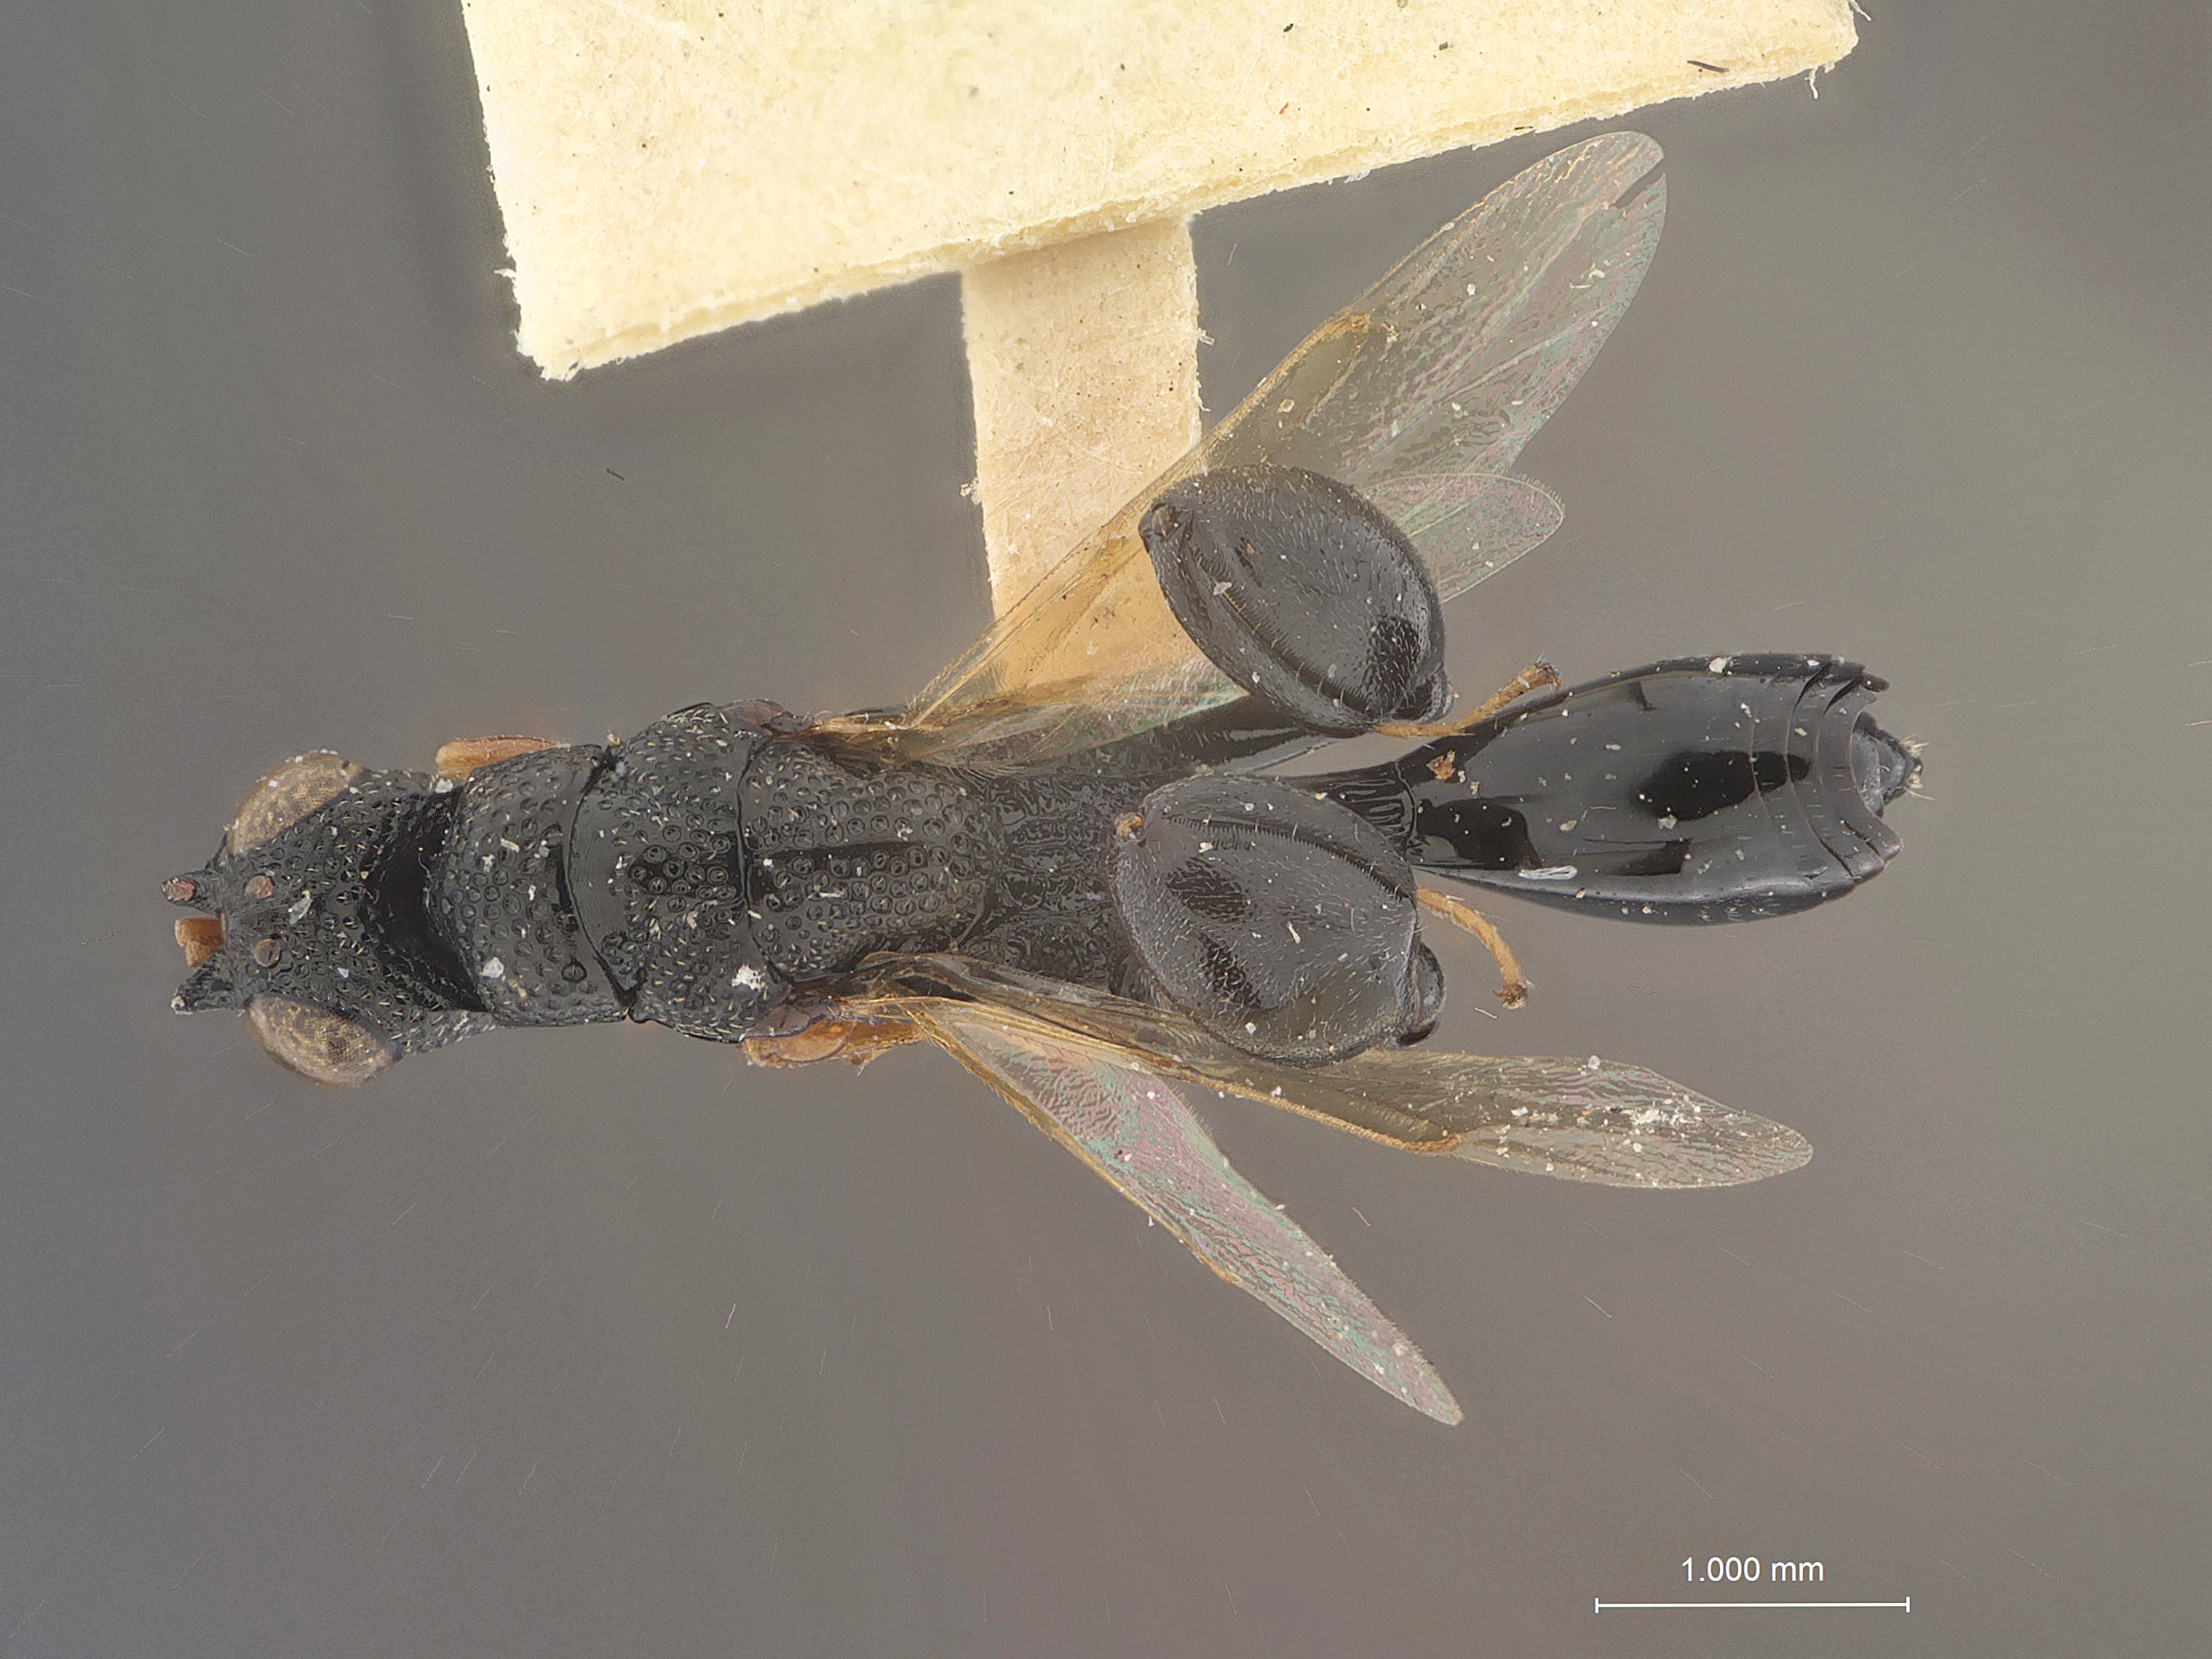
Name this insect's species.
Pareniaca linearis
